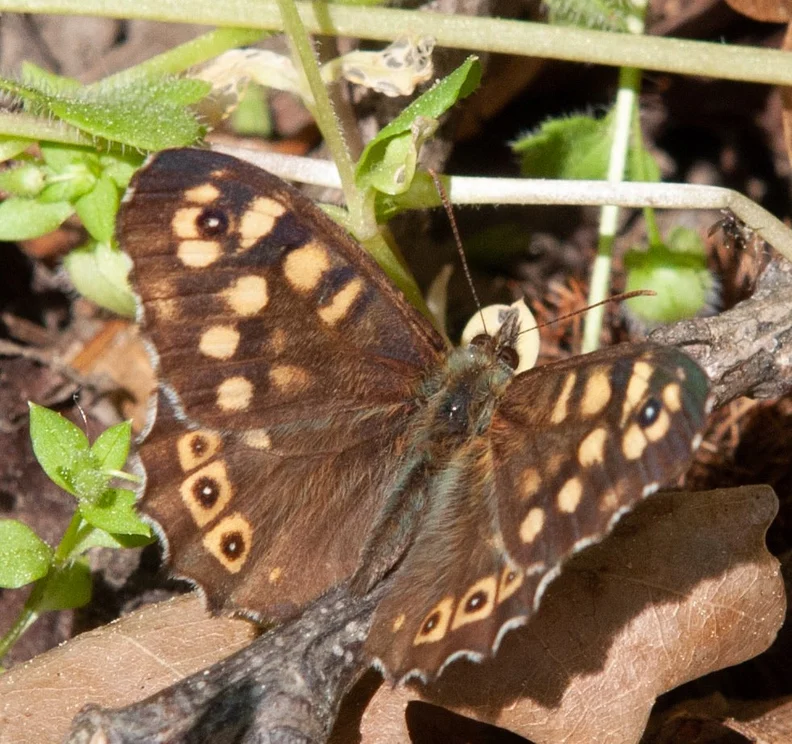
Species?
Pararge aegeria
